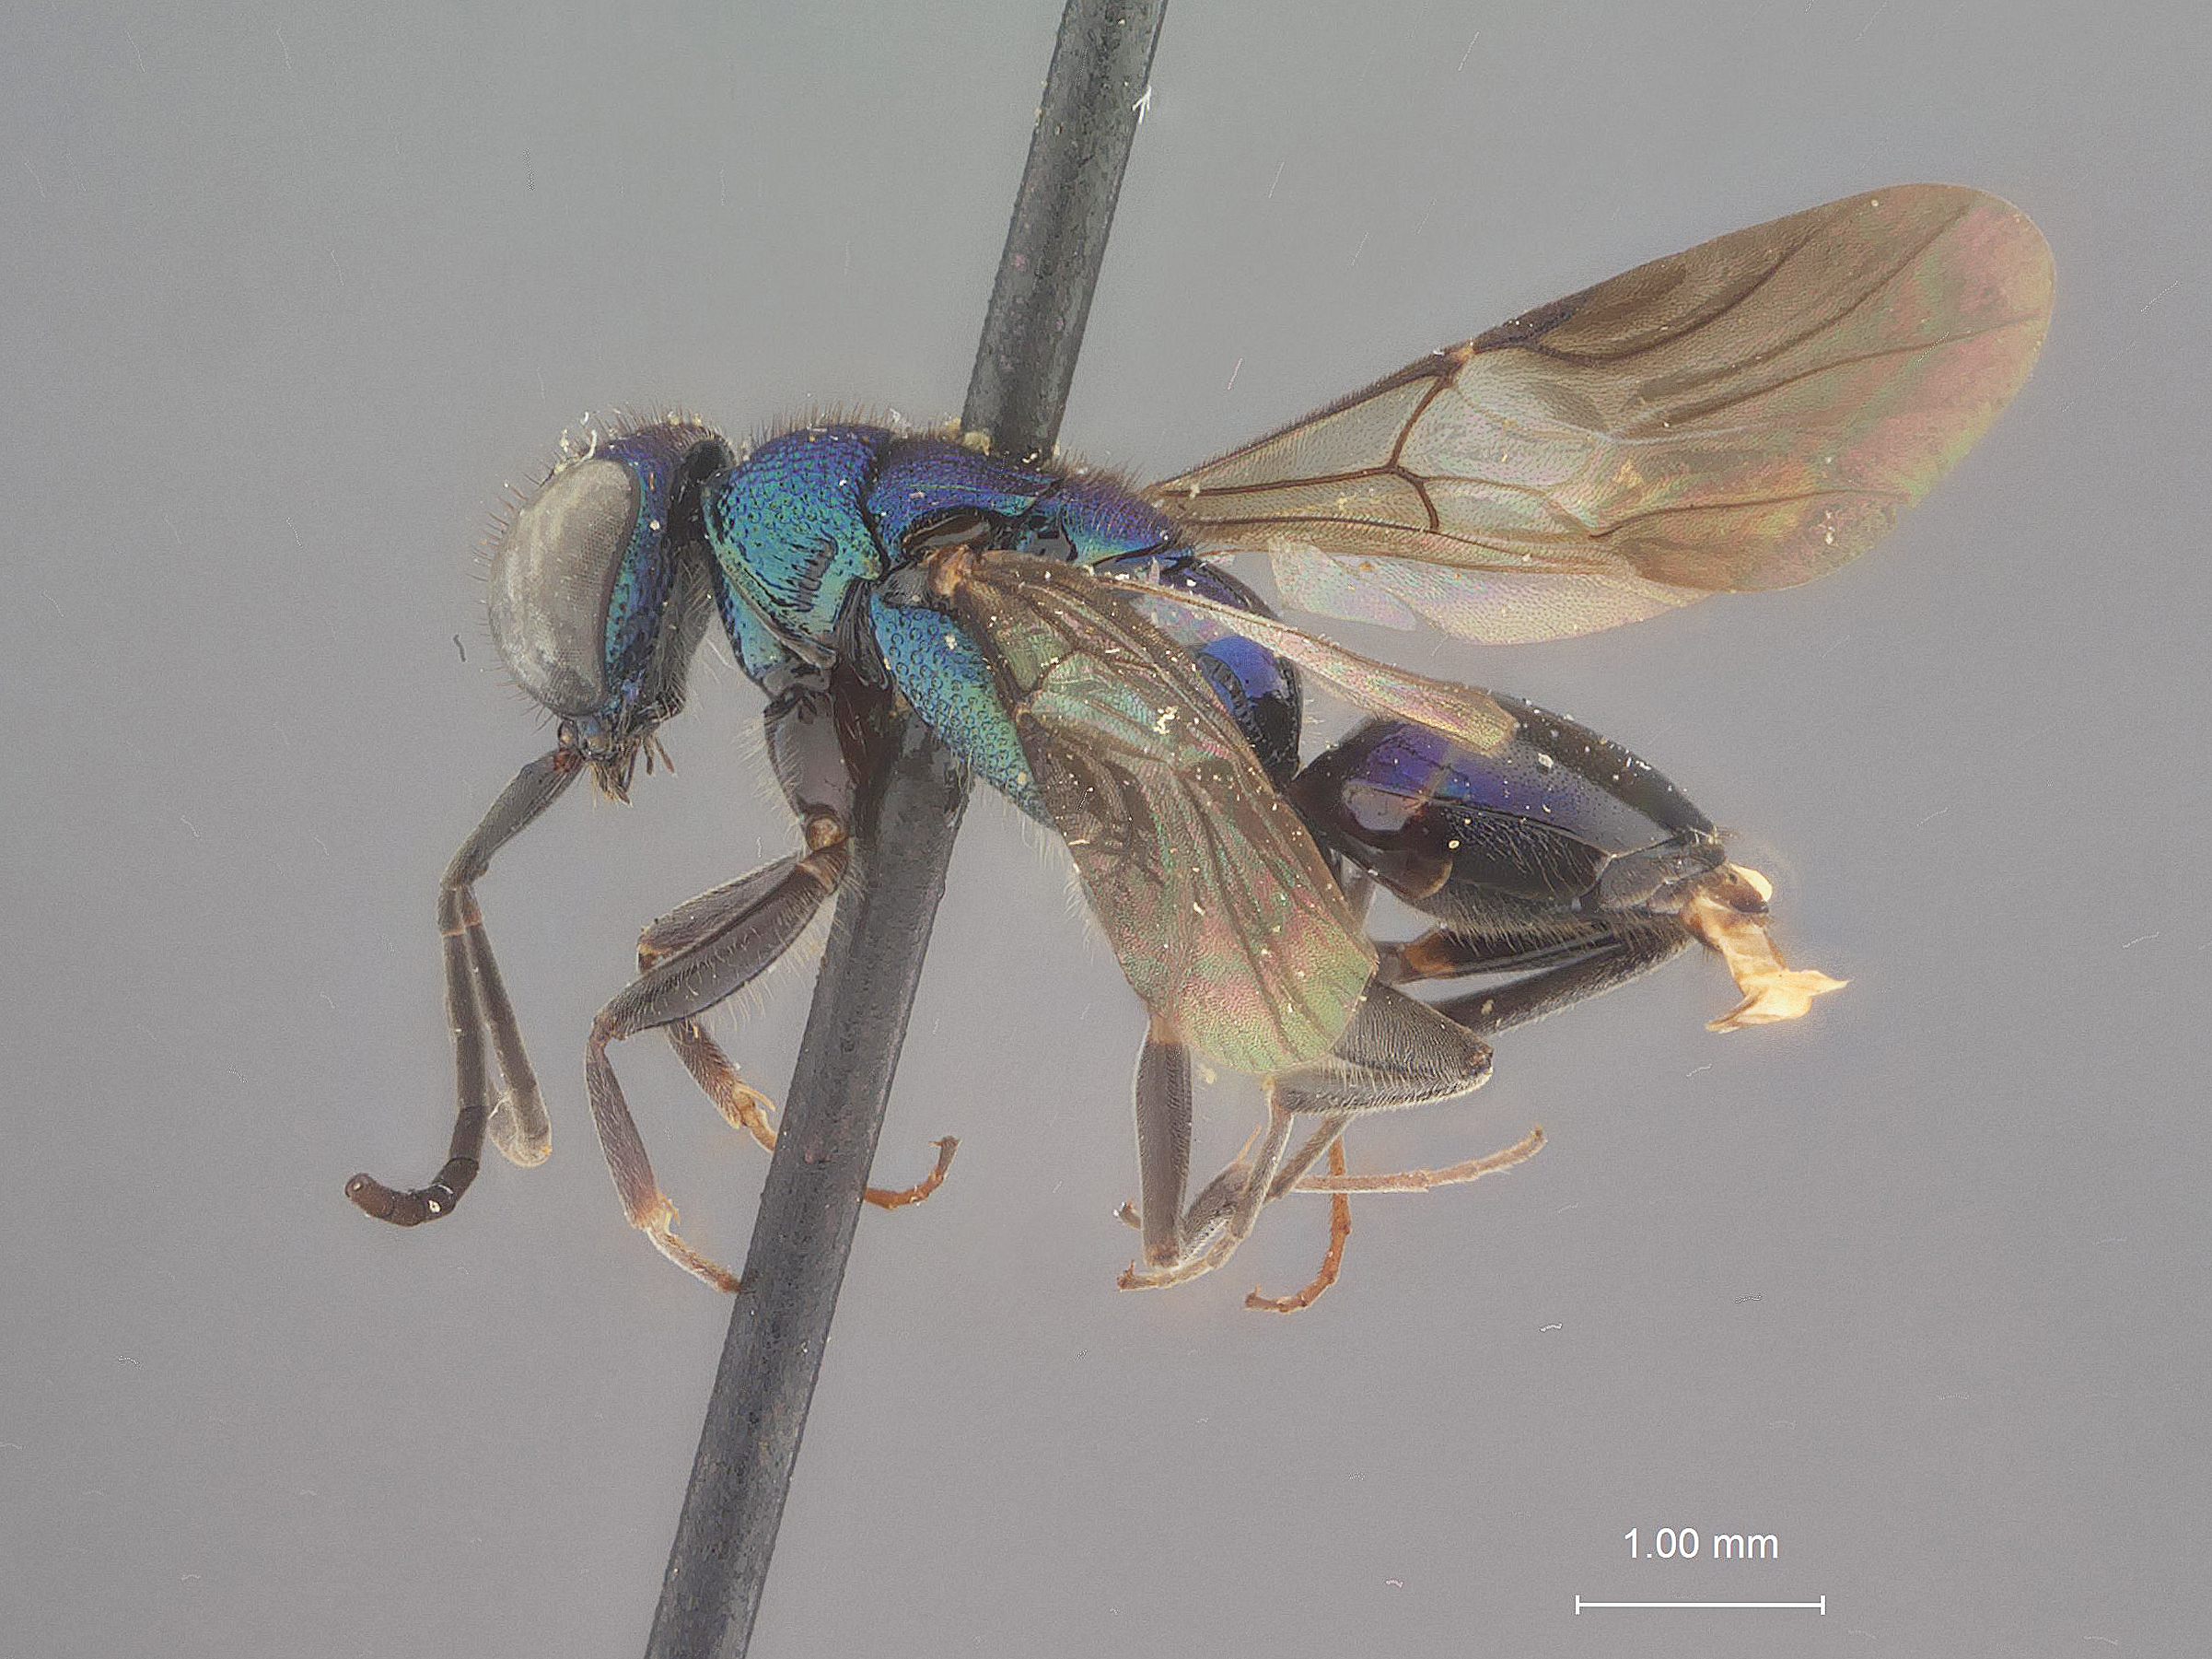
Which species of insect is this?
Ipsiura cooperi
